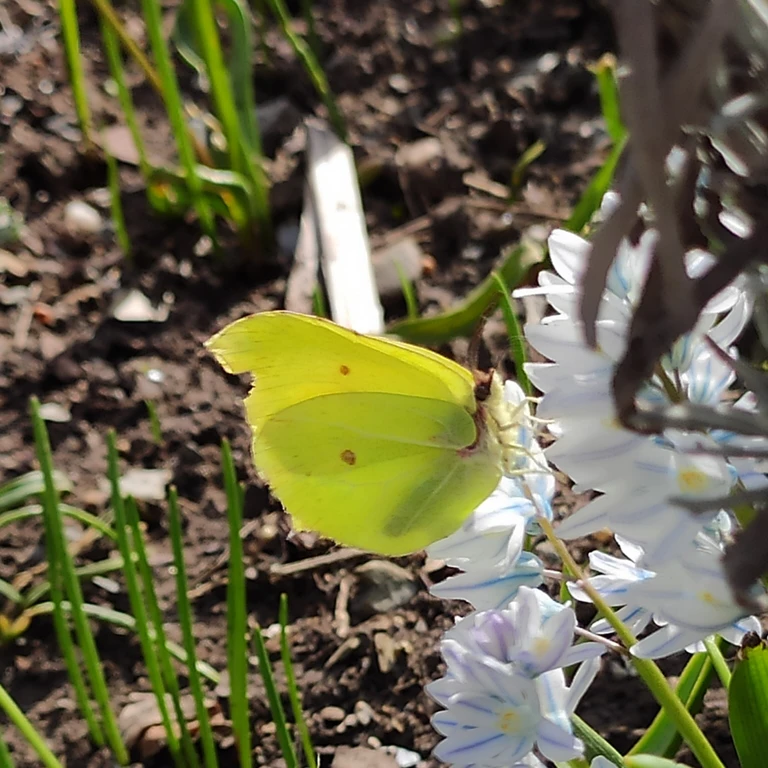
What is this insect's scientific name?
Gonepteryx rhamni
